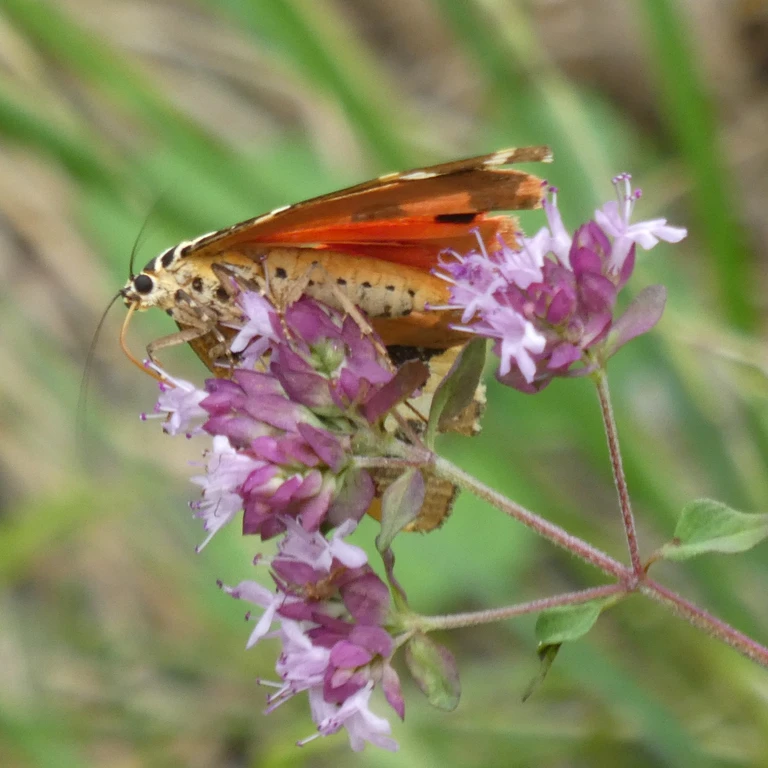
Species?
Euplagia quadripunctaria
